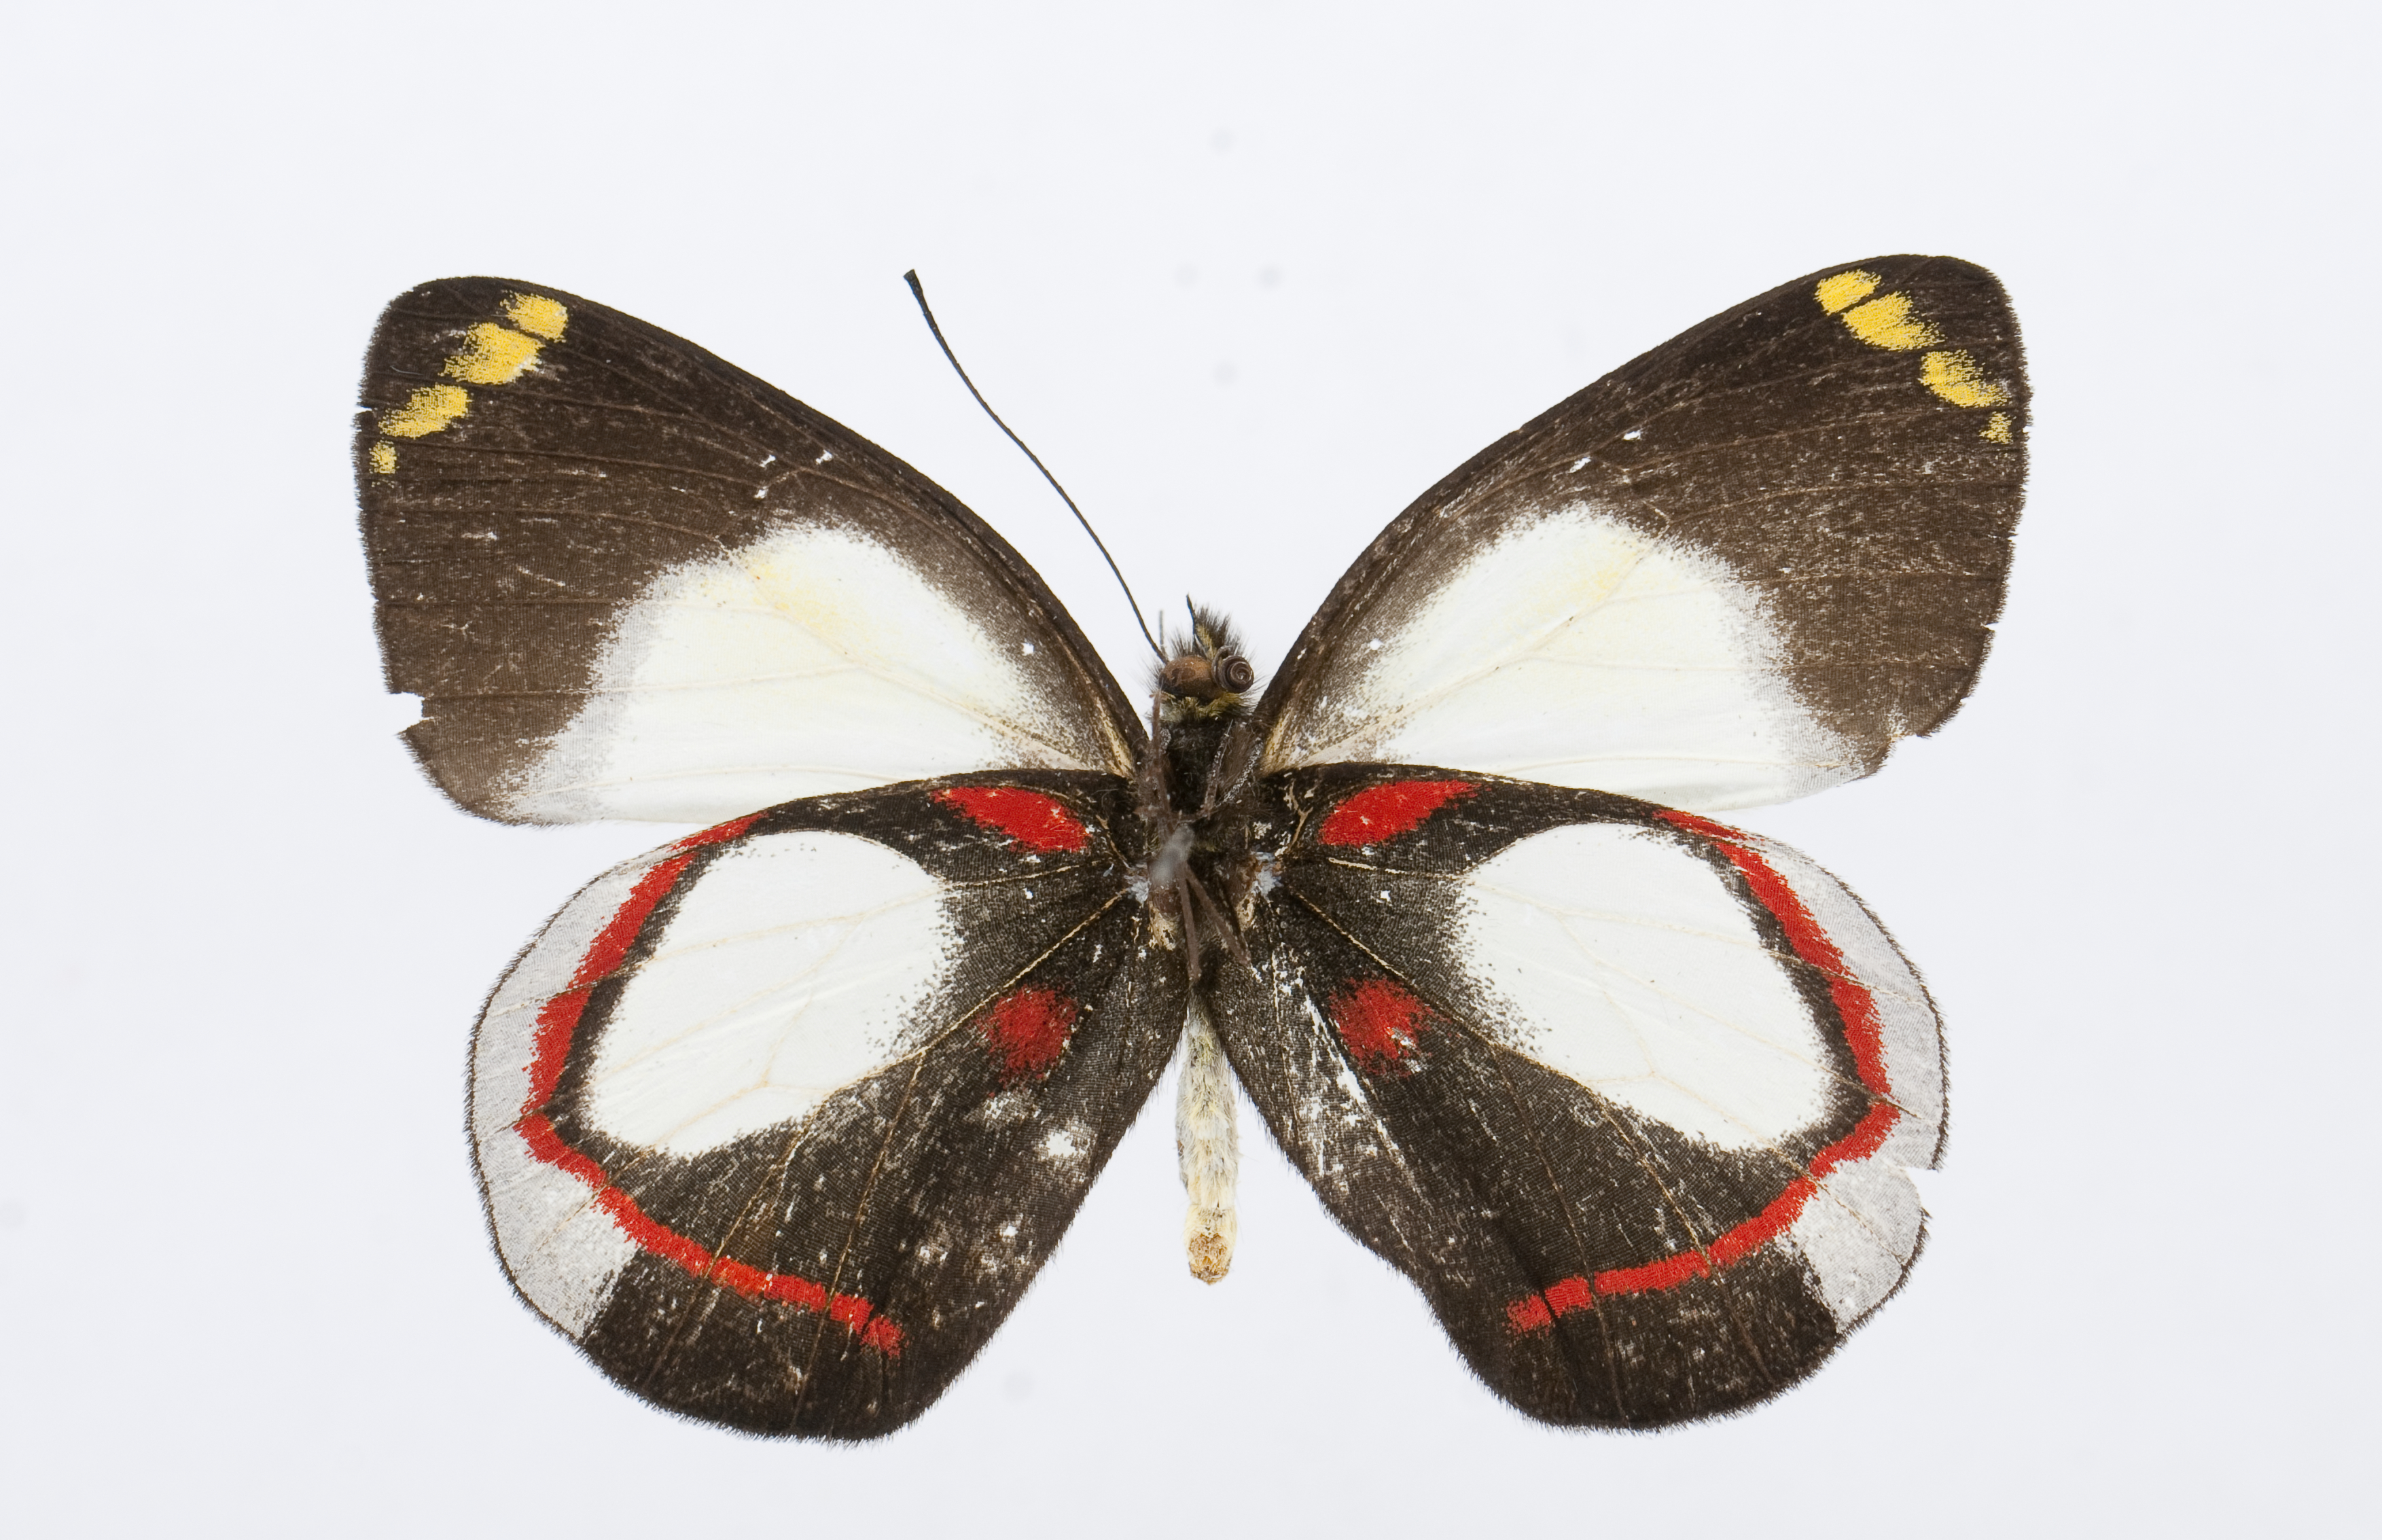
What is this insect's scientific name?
Delias ligata
